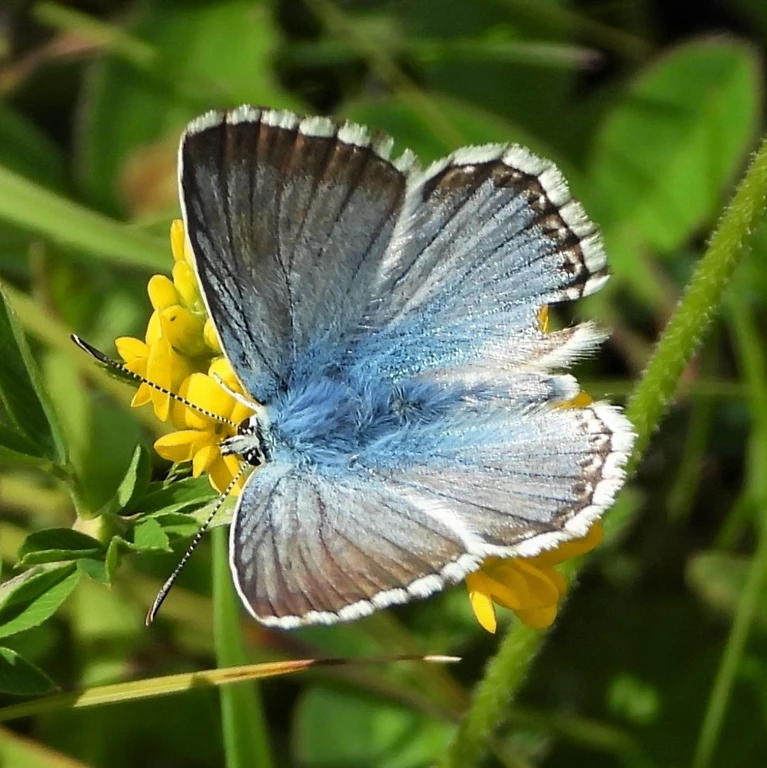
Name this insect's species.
Lysandra coridon
